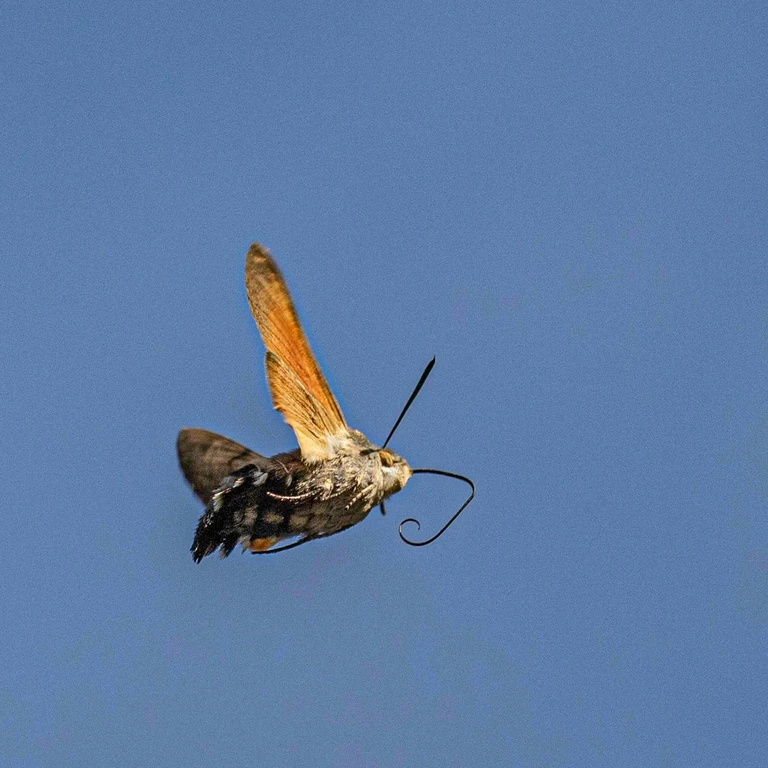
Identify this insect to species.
Macroglossum stellatarum
